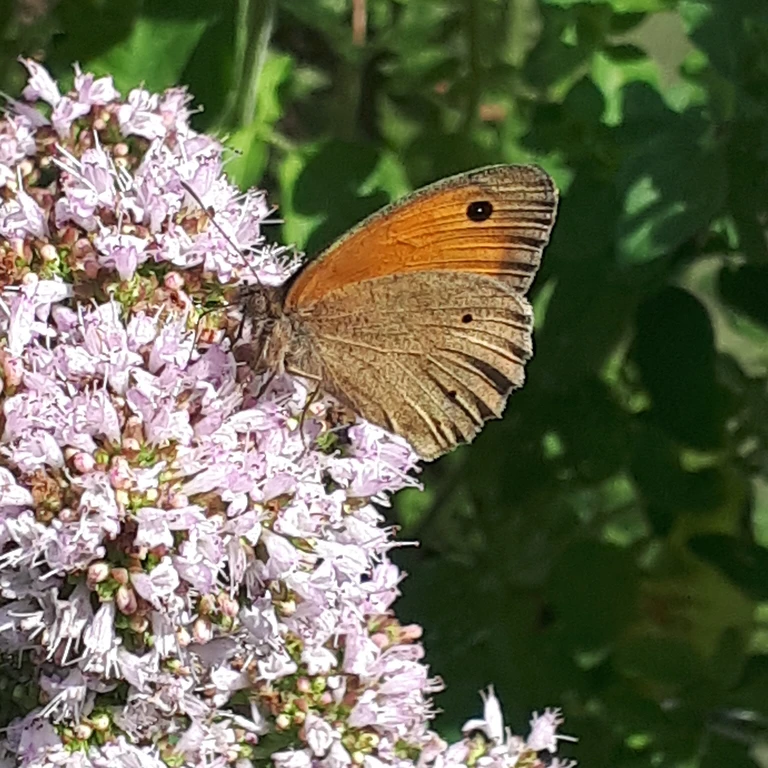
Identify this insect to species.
Maniola jurtina
